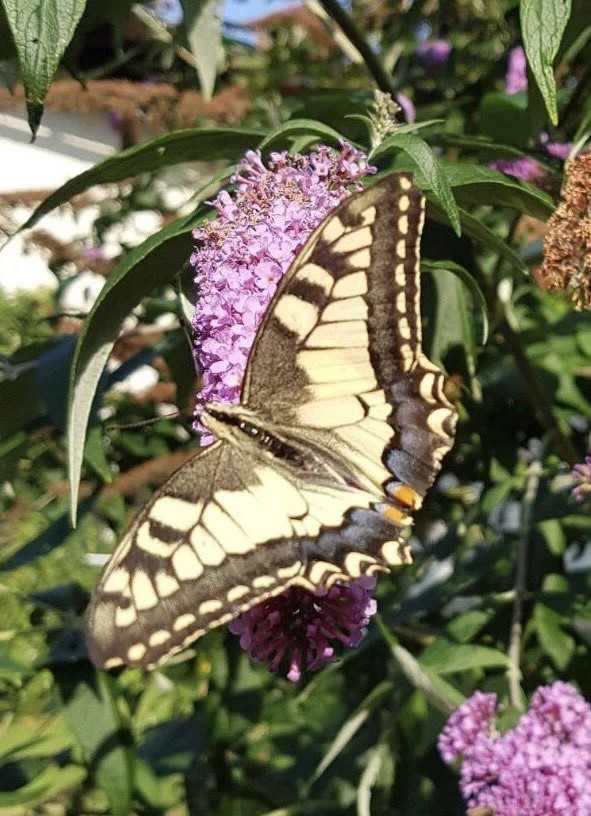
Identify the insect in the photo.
Papilio machaon
